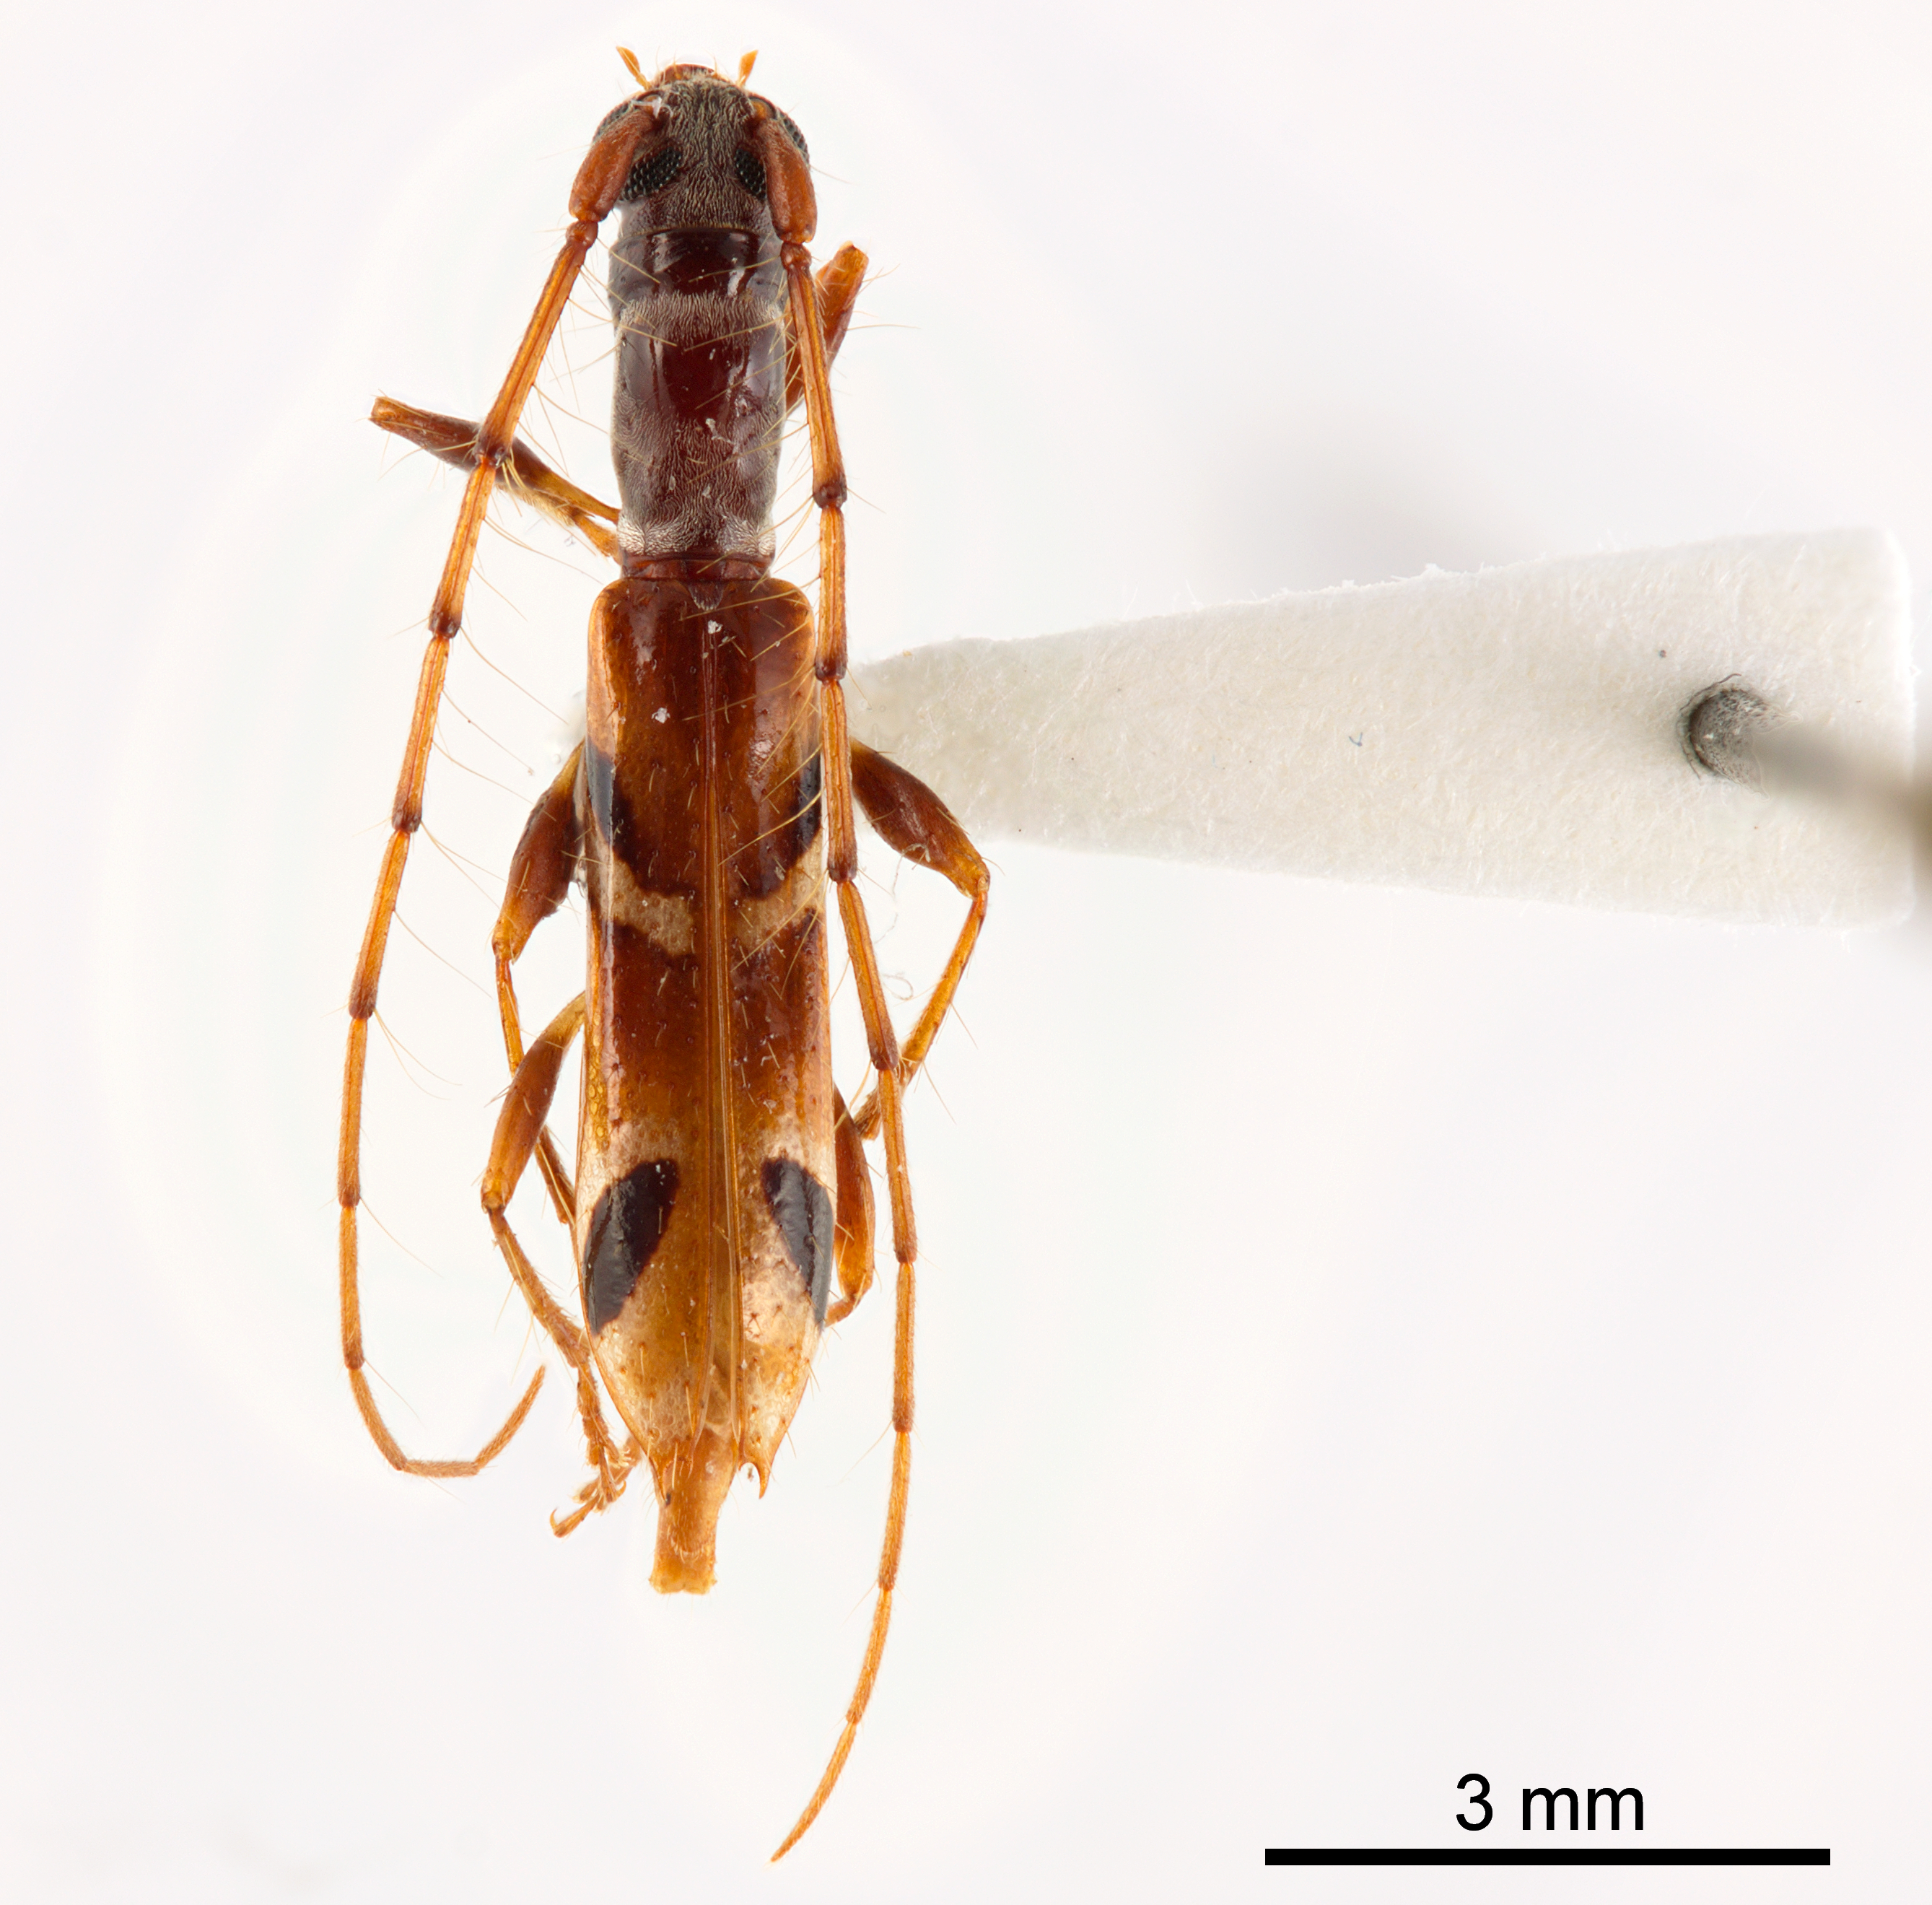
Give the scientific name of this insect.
Compsa quadriguttata
